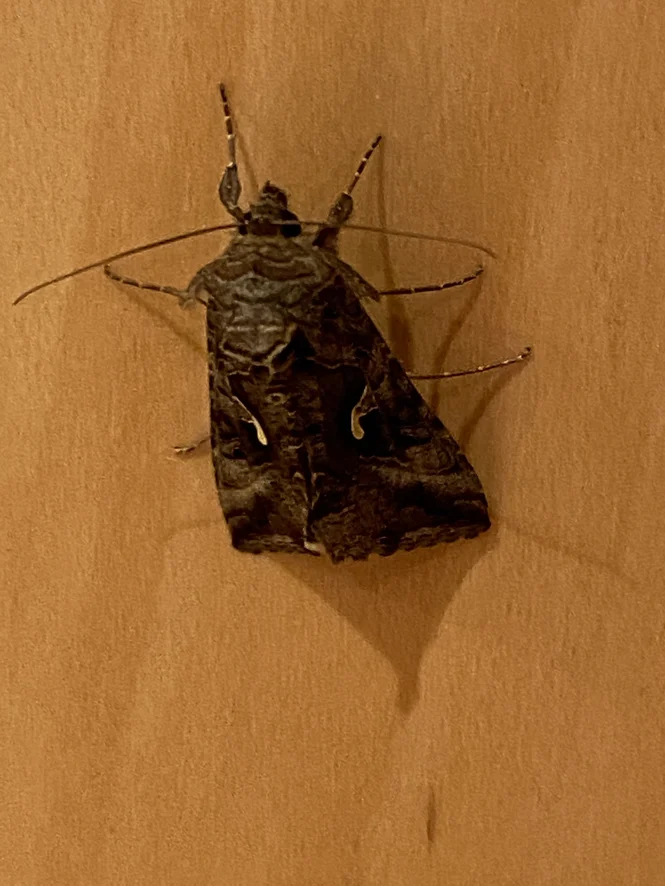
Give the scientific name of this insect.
Autographa gamma
